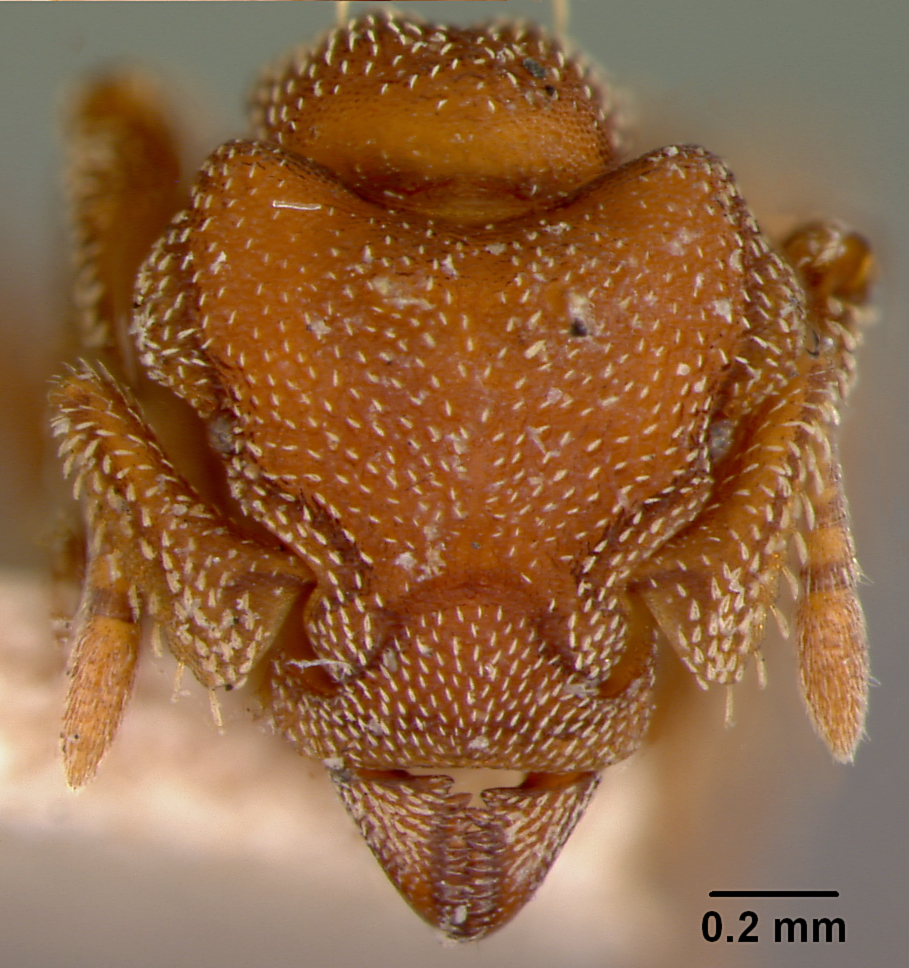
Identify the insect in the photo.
Rhopalothrix procera
